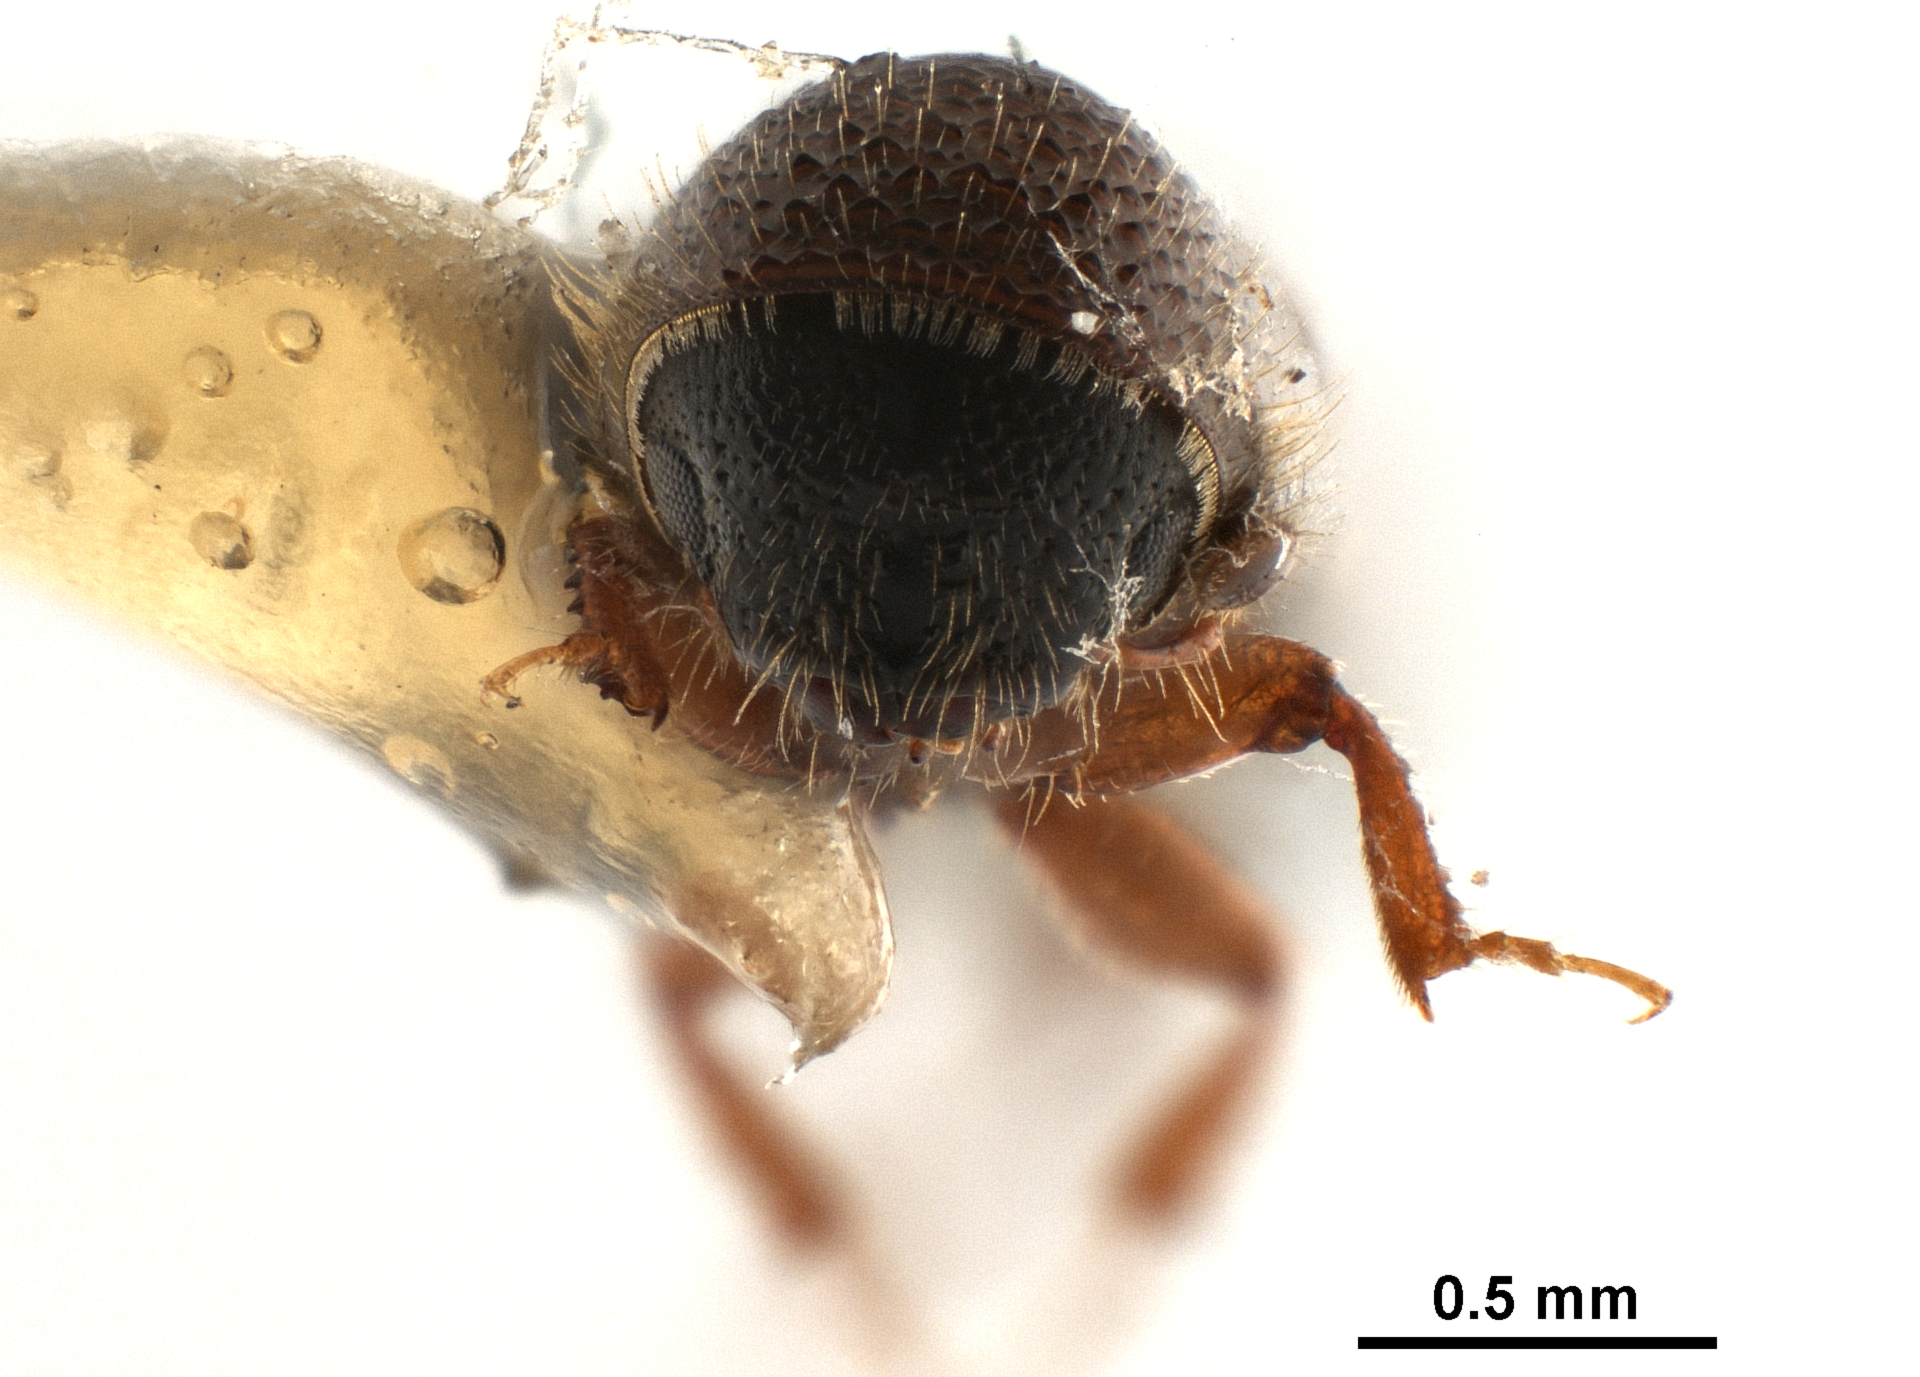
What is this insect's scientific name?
Gnathotrichus denticulatus
